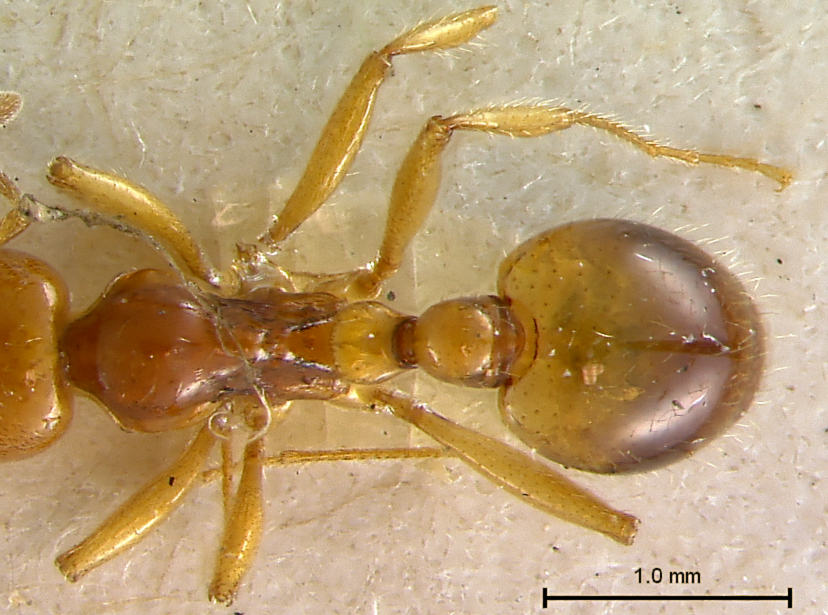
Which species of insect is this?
Monomorium aper
